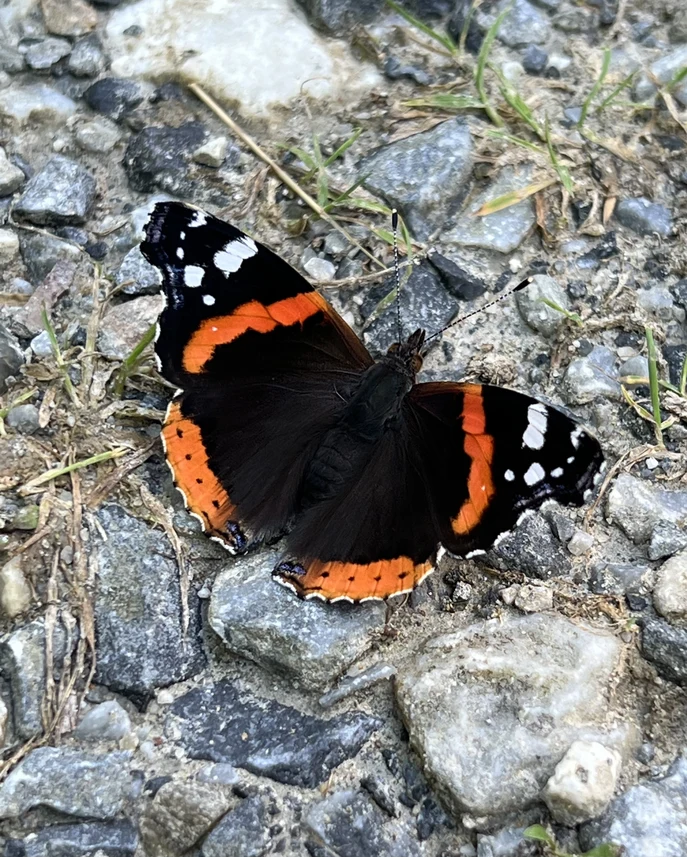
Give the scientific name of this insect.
Vanessa atalanta
